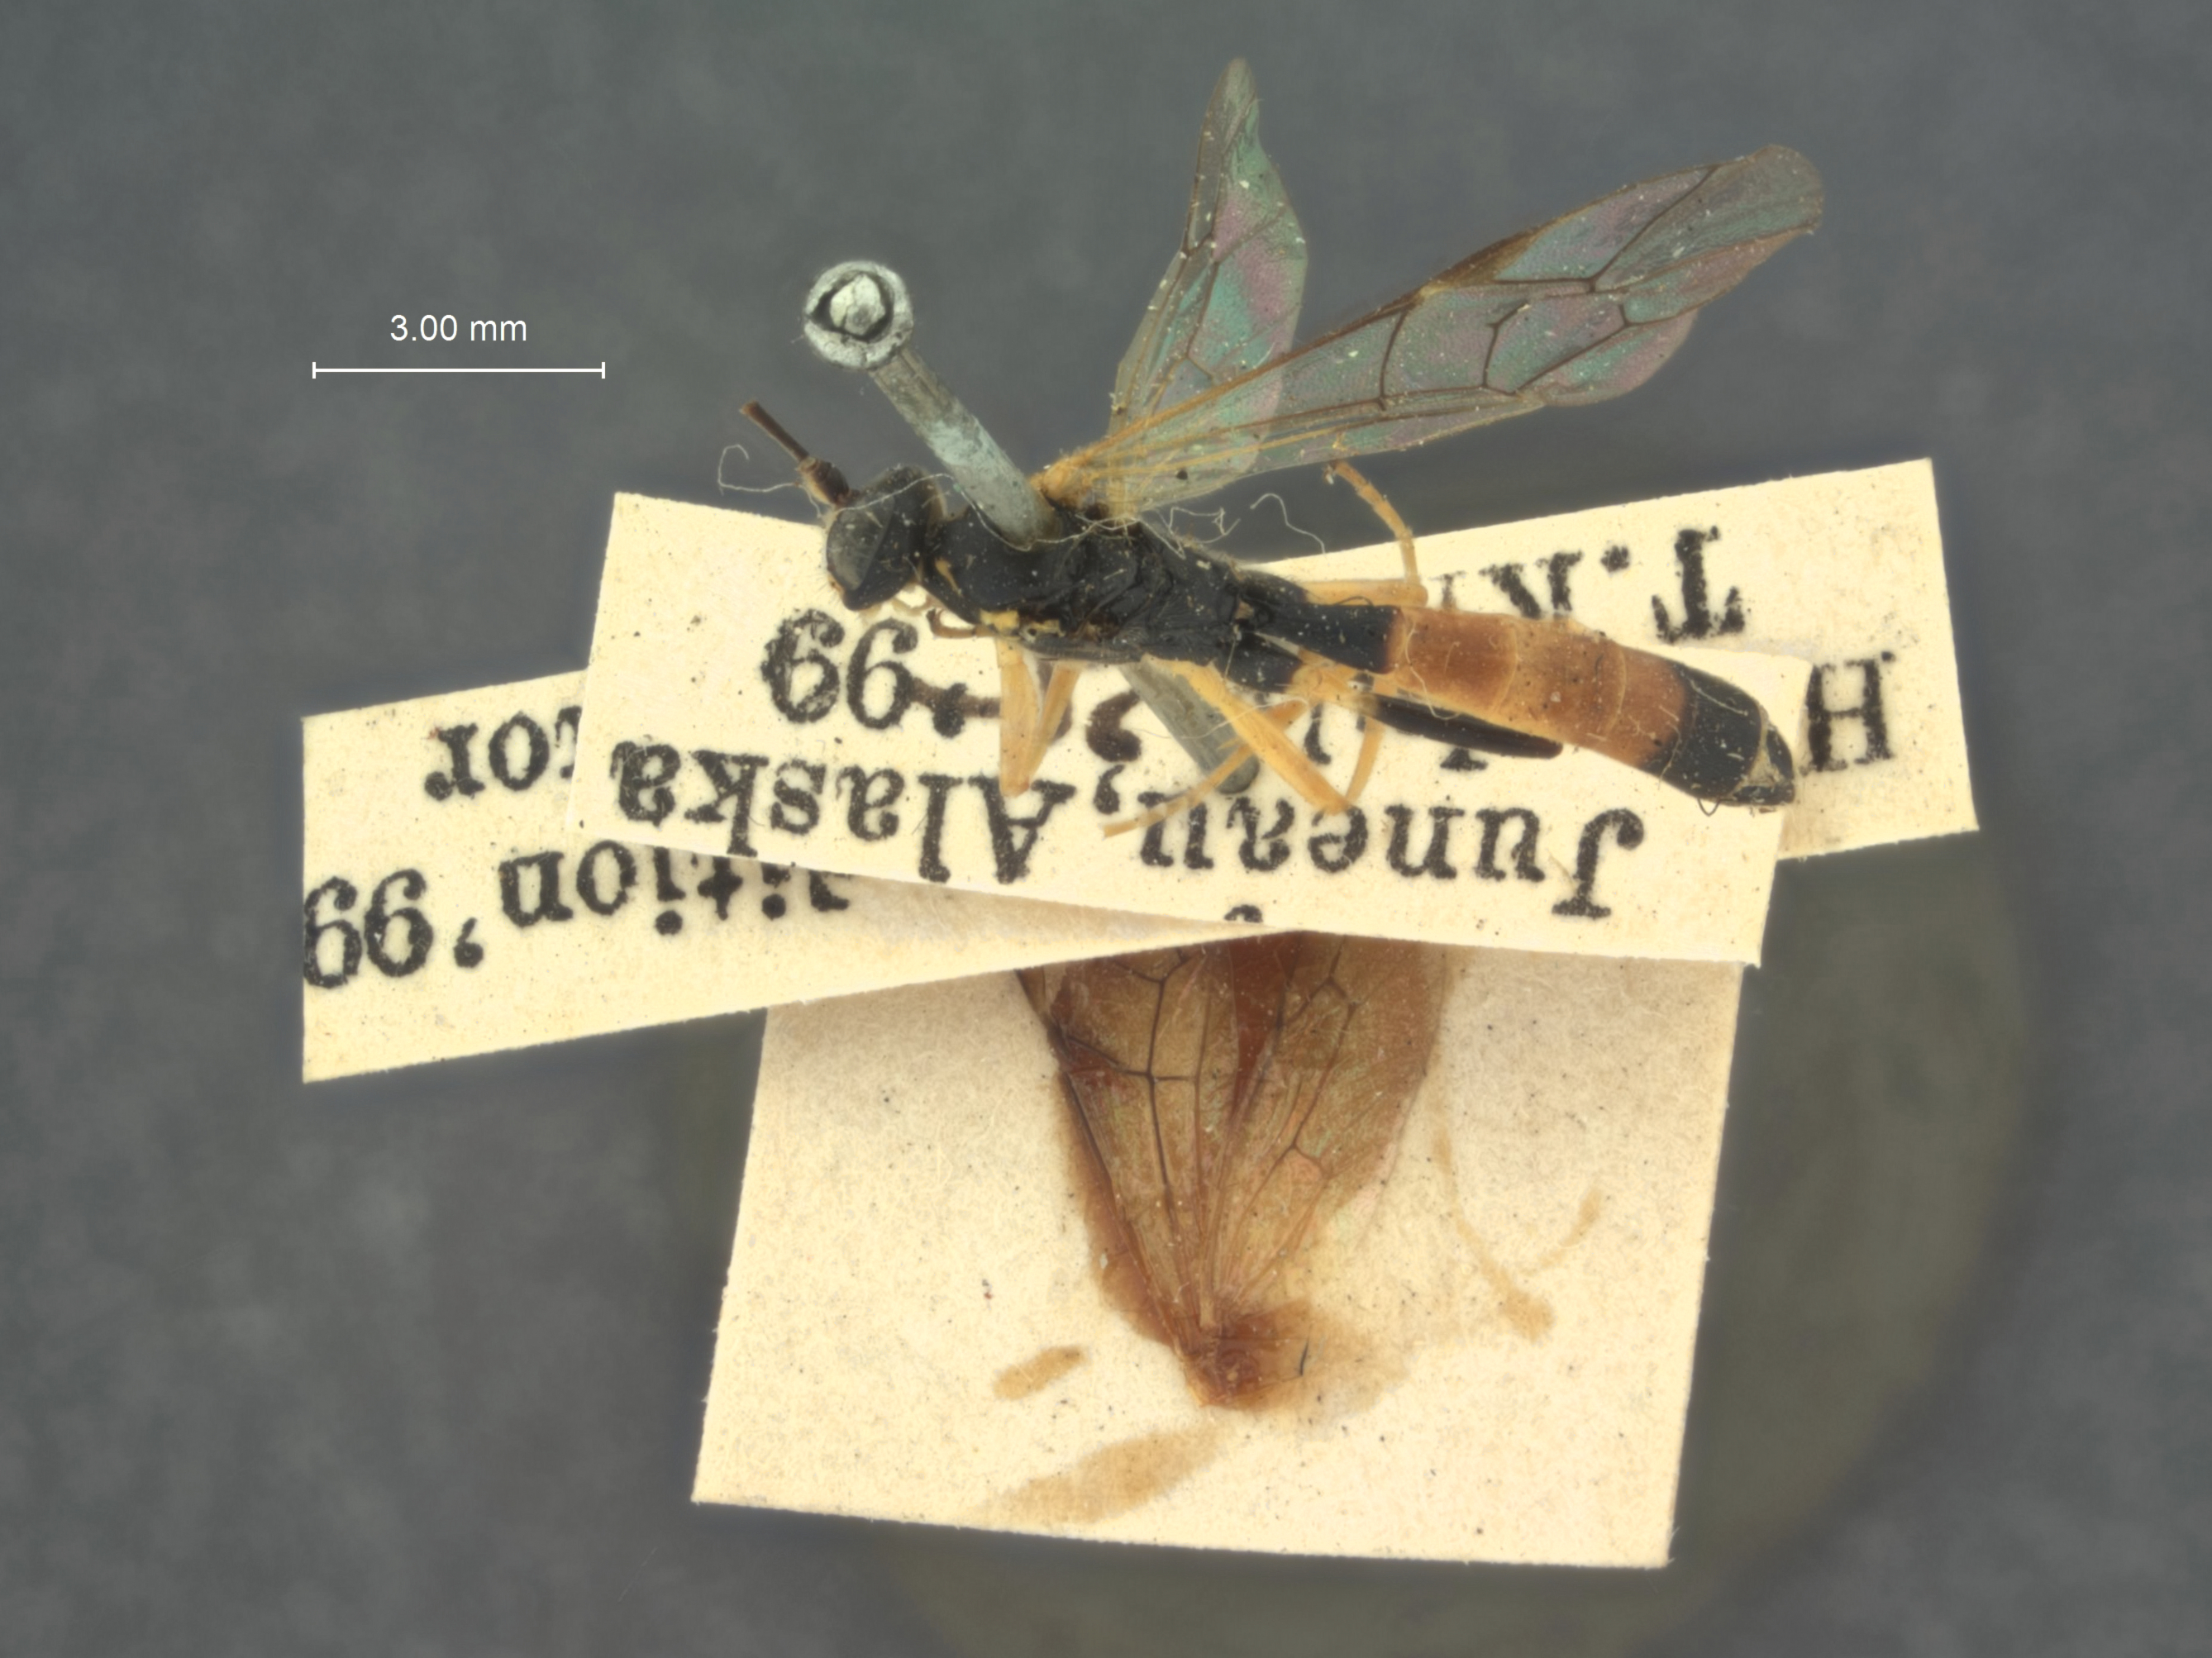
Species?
Hyposyntactus flavifrons
